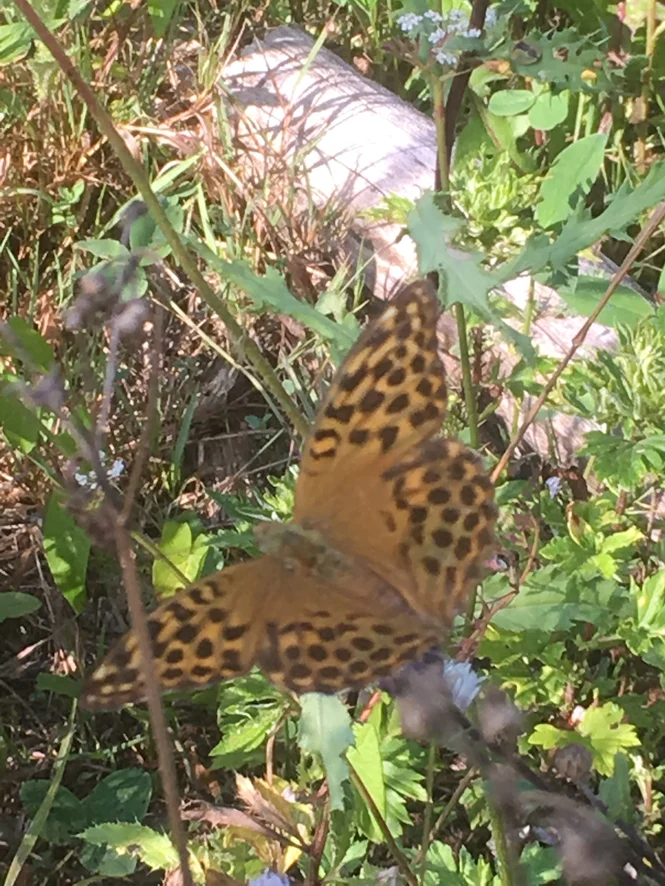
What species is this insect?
Argynnis paphia
